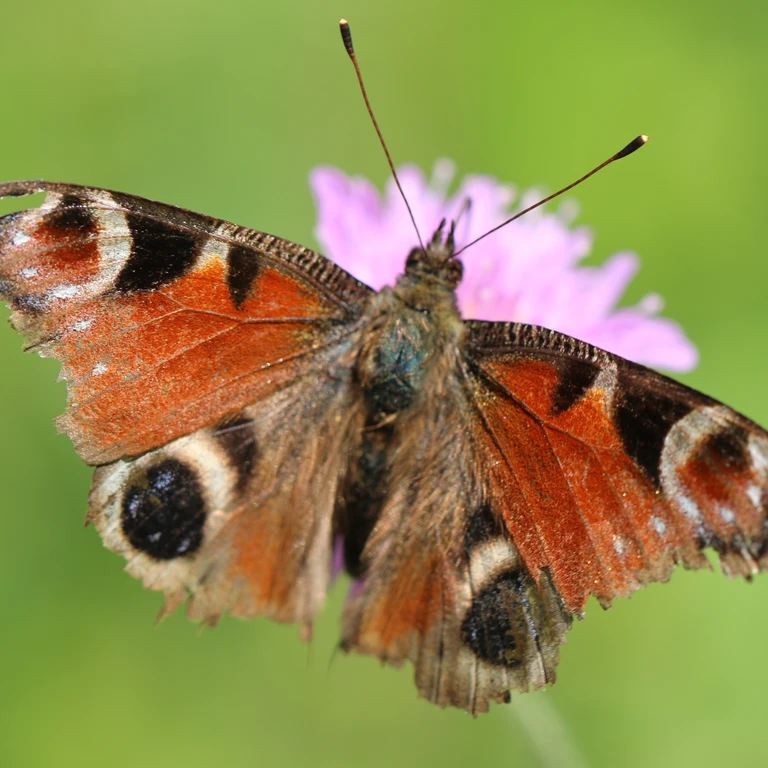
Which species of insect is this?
Aglais io
